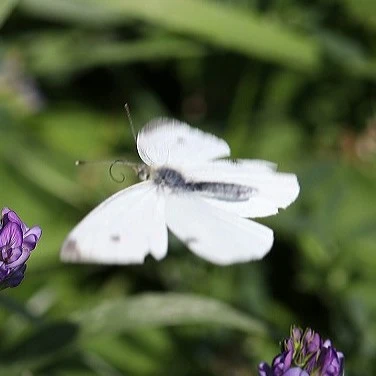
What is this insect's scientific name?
Pieris rapae
